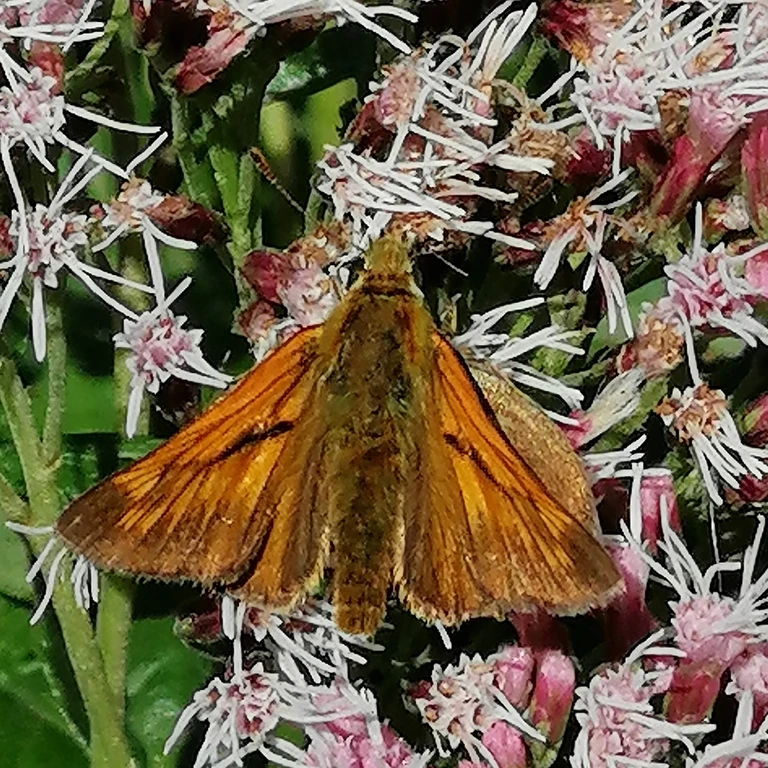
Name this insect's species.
Ochlodes sylvanus (also Ochlodes venata)
